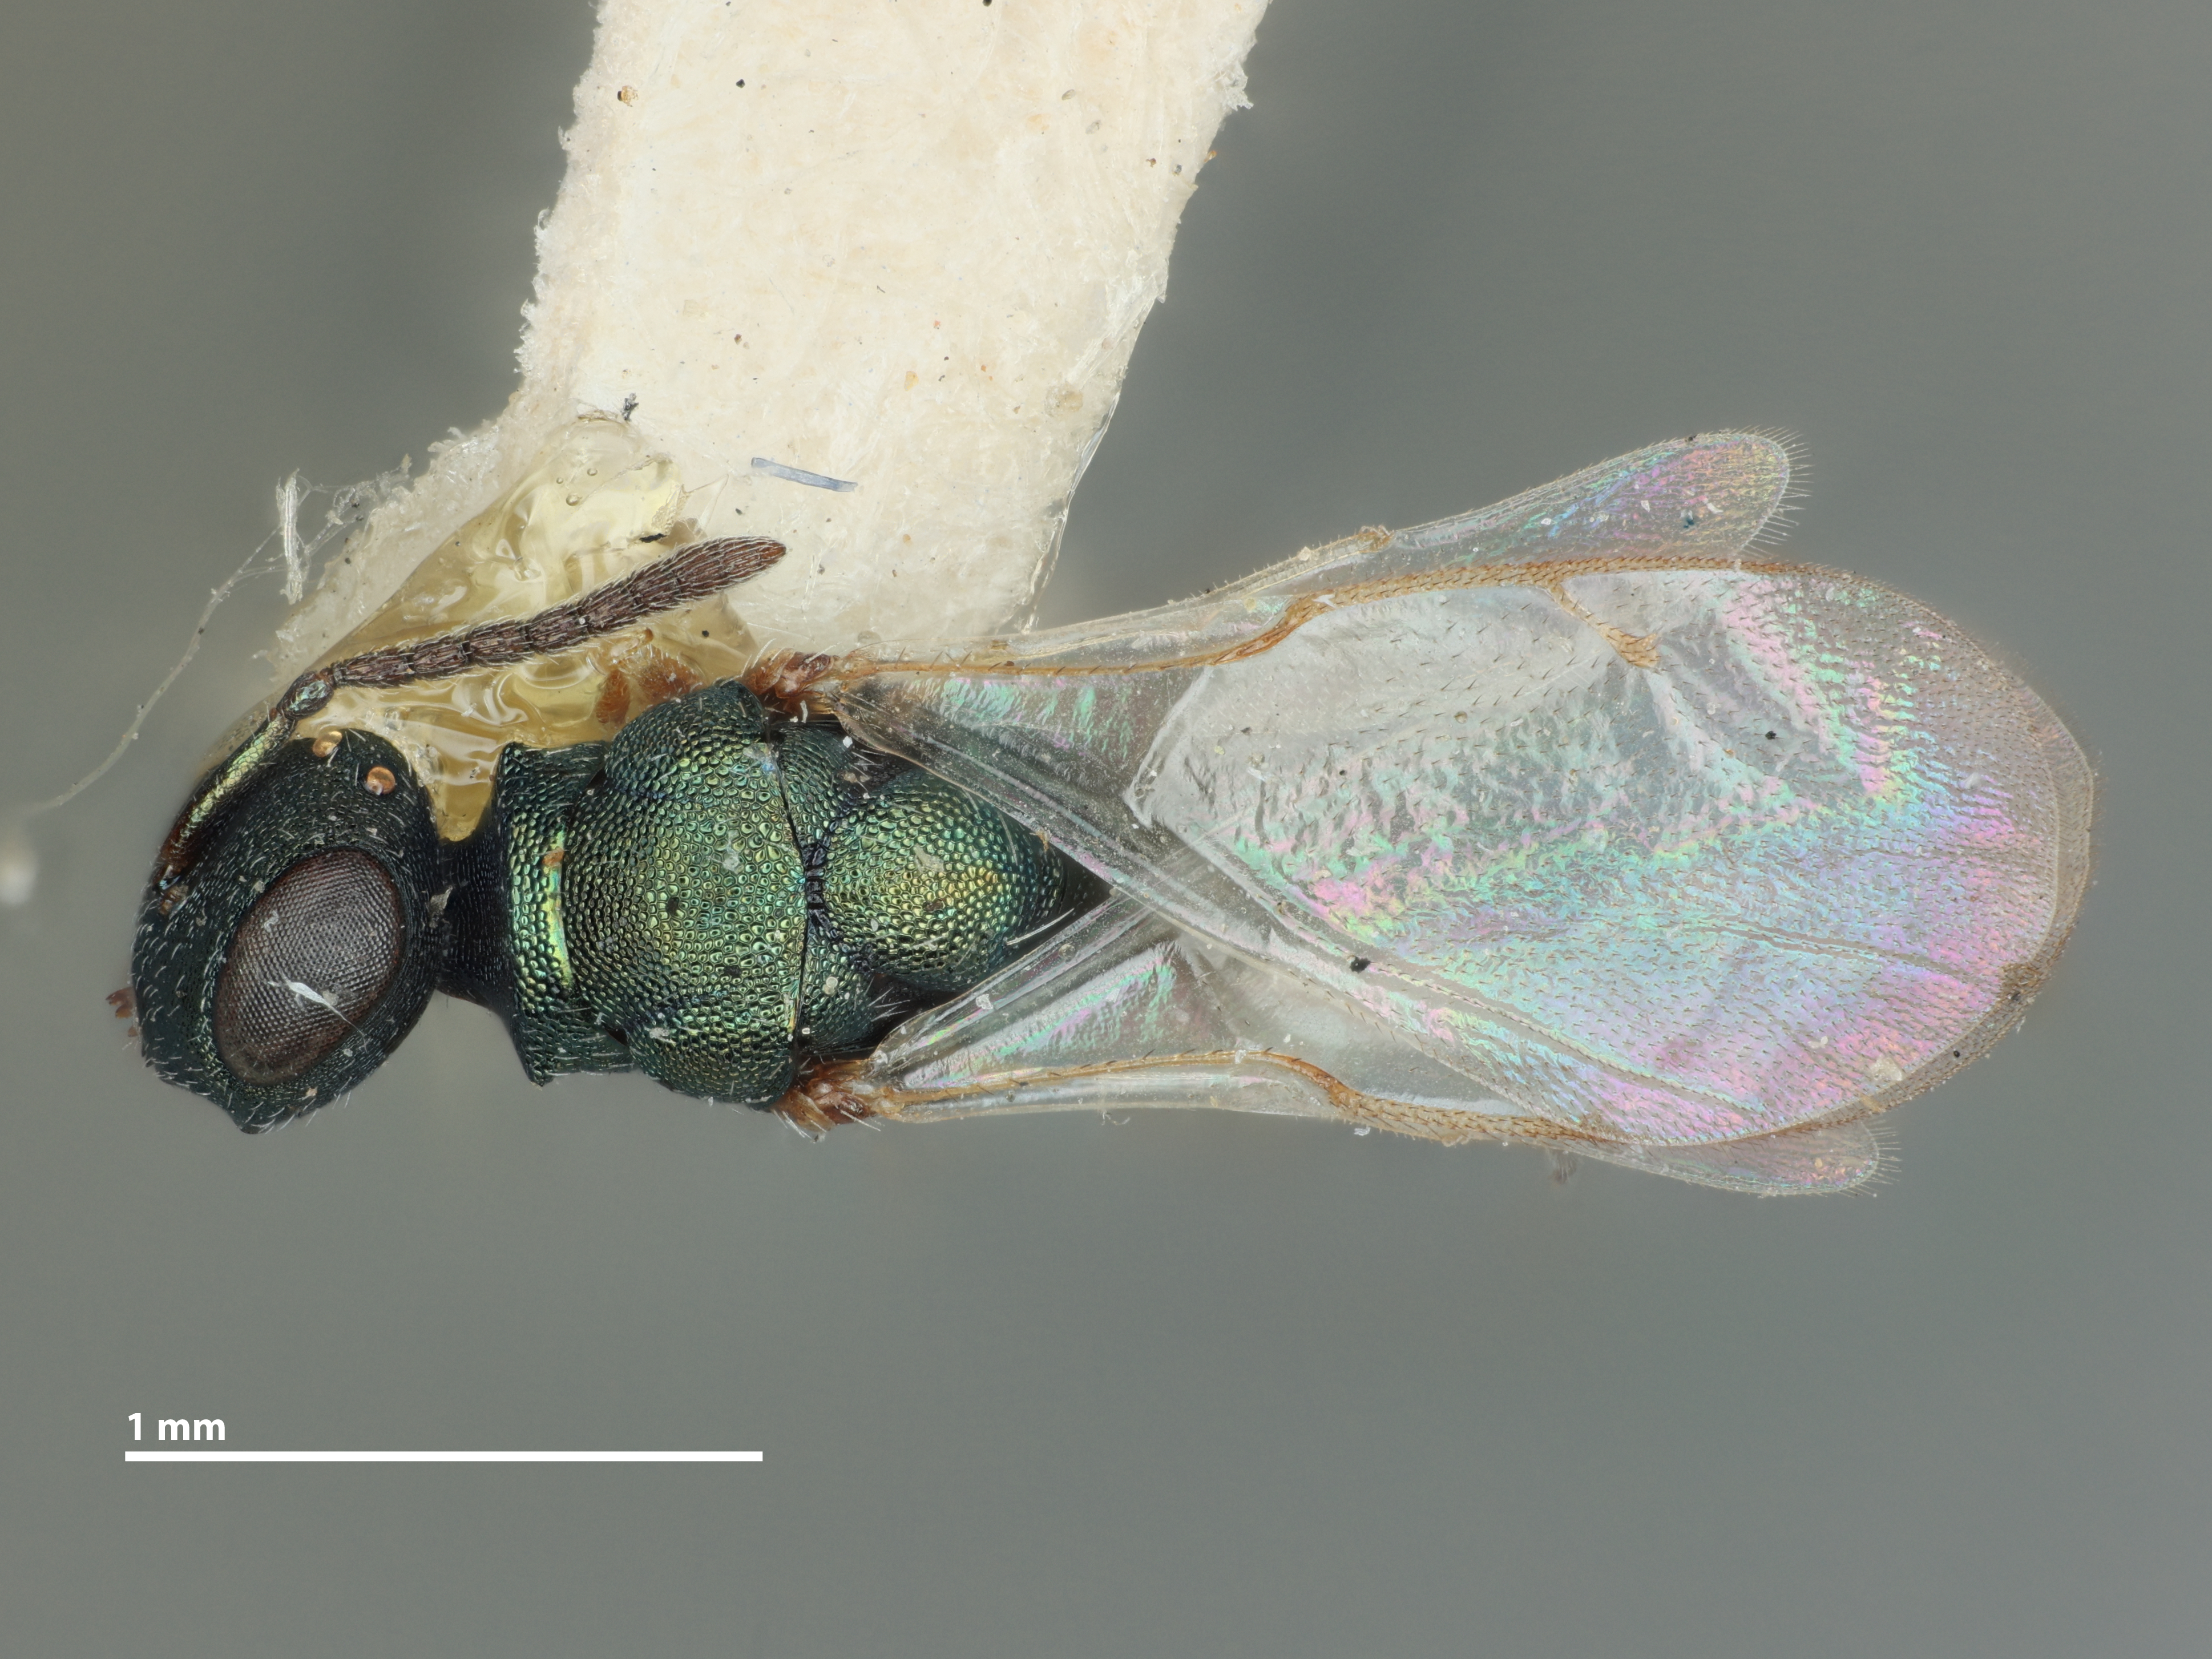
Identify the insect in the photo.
Sphegigaster euryepomis
